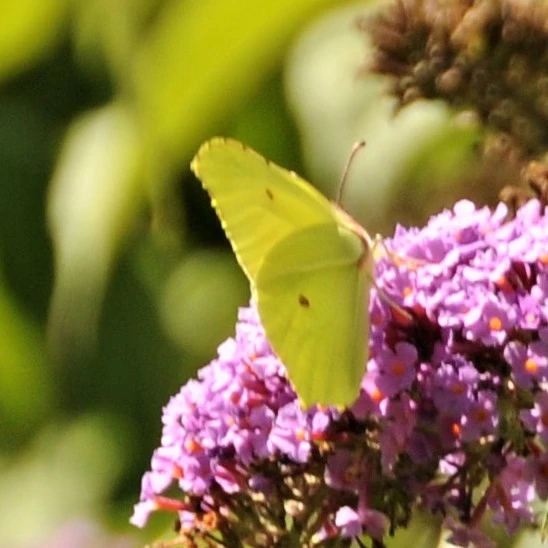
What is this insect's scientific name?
Gonepteryx rhamni
